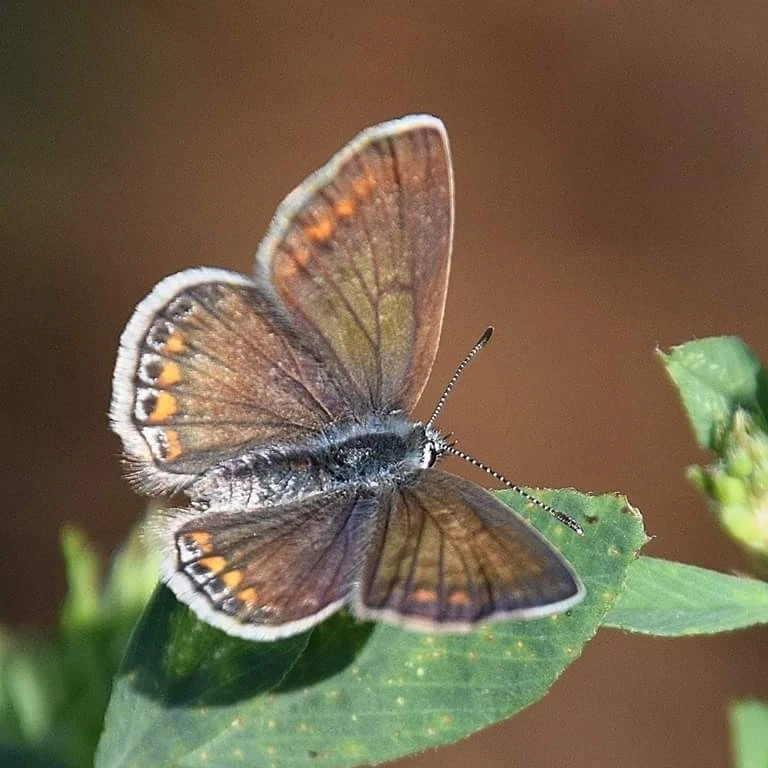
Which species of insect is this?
Polyommatus icarus
